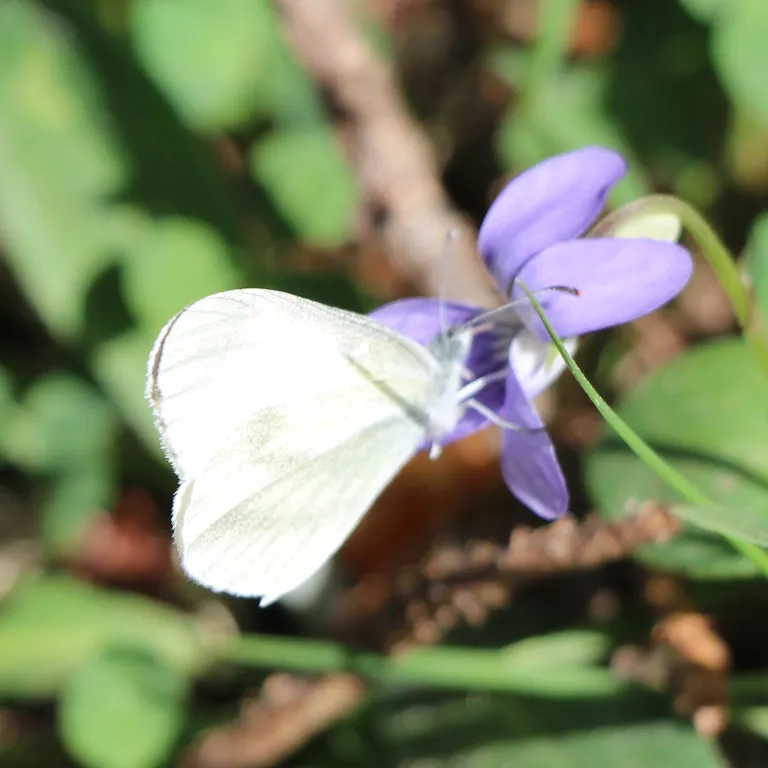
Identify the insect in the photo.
Leptidea sinapis/juvernica
